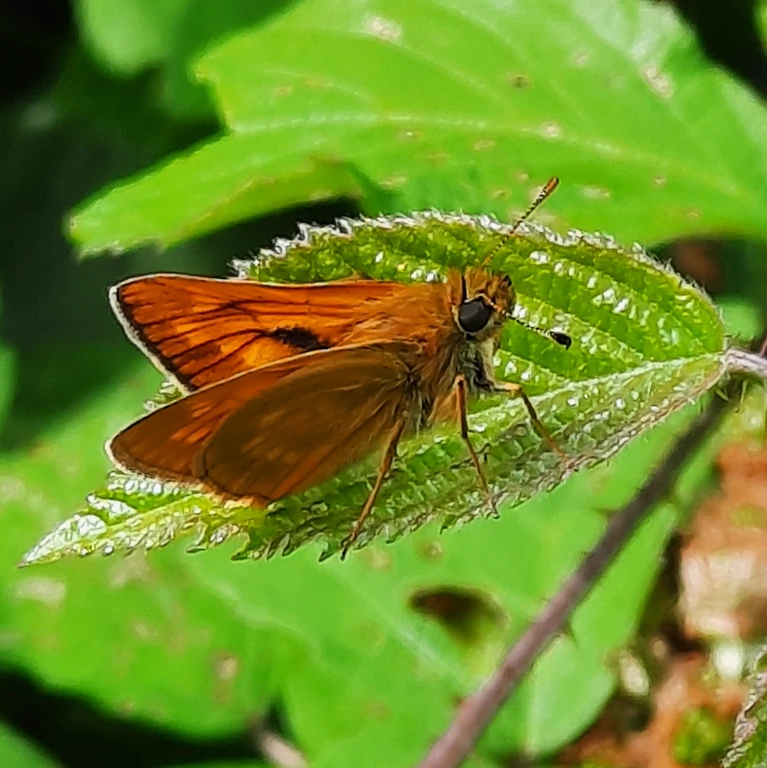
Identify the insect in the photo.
Ochlodes sylvanus (also Ochlodes venata)
